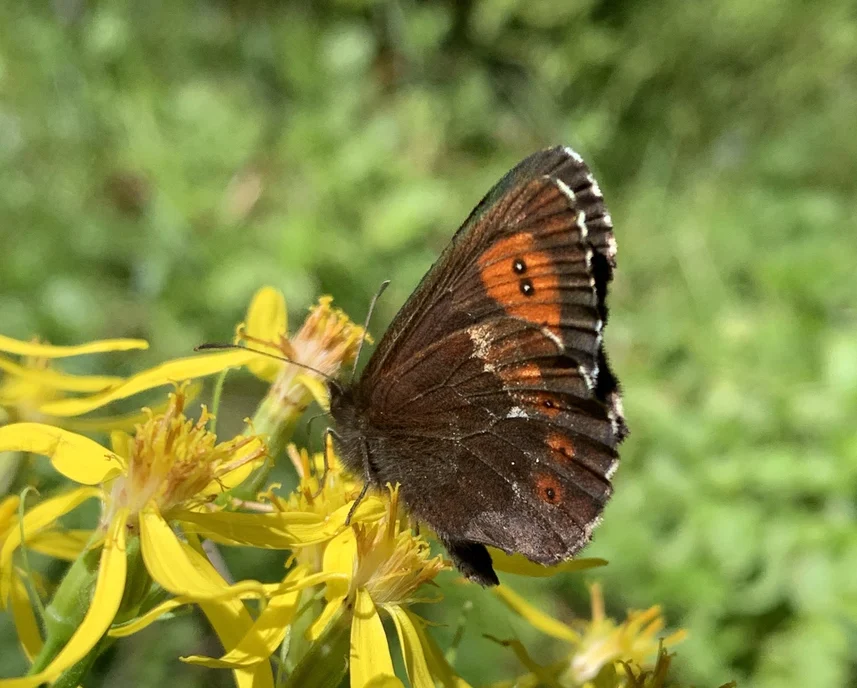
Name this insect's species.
Erebia euryale
